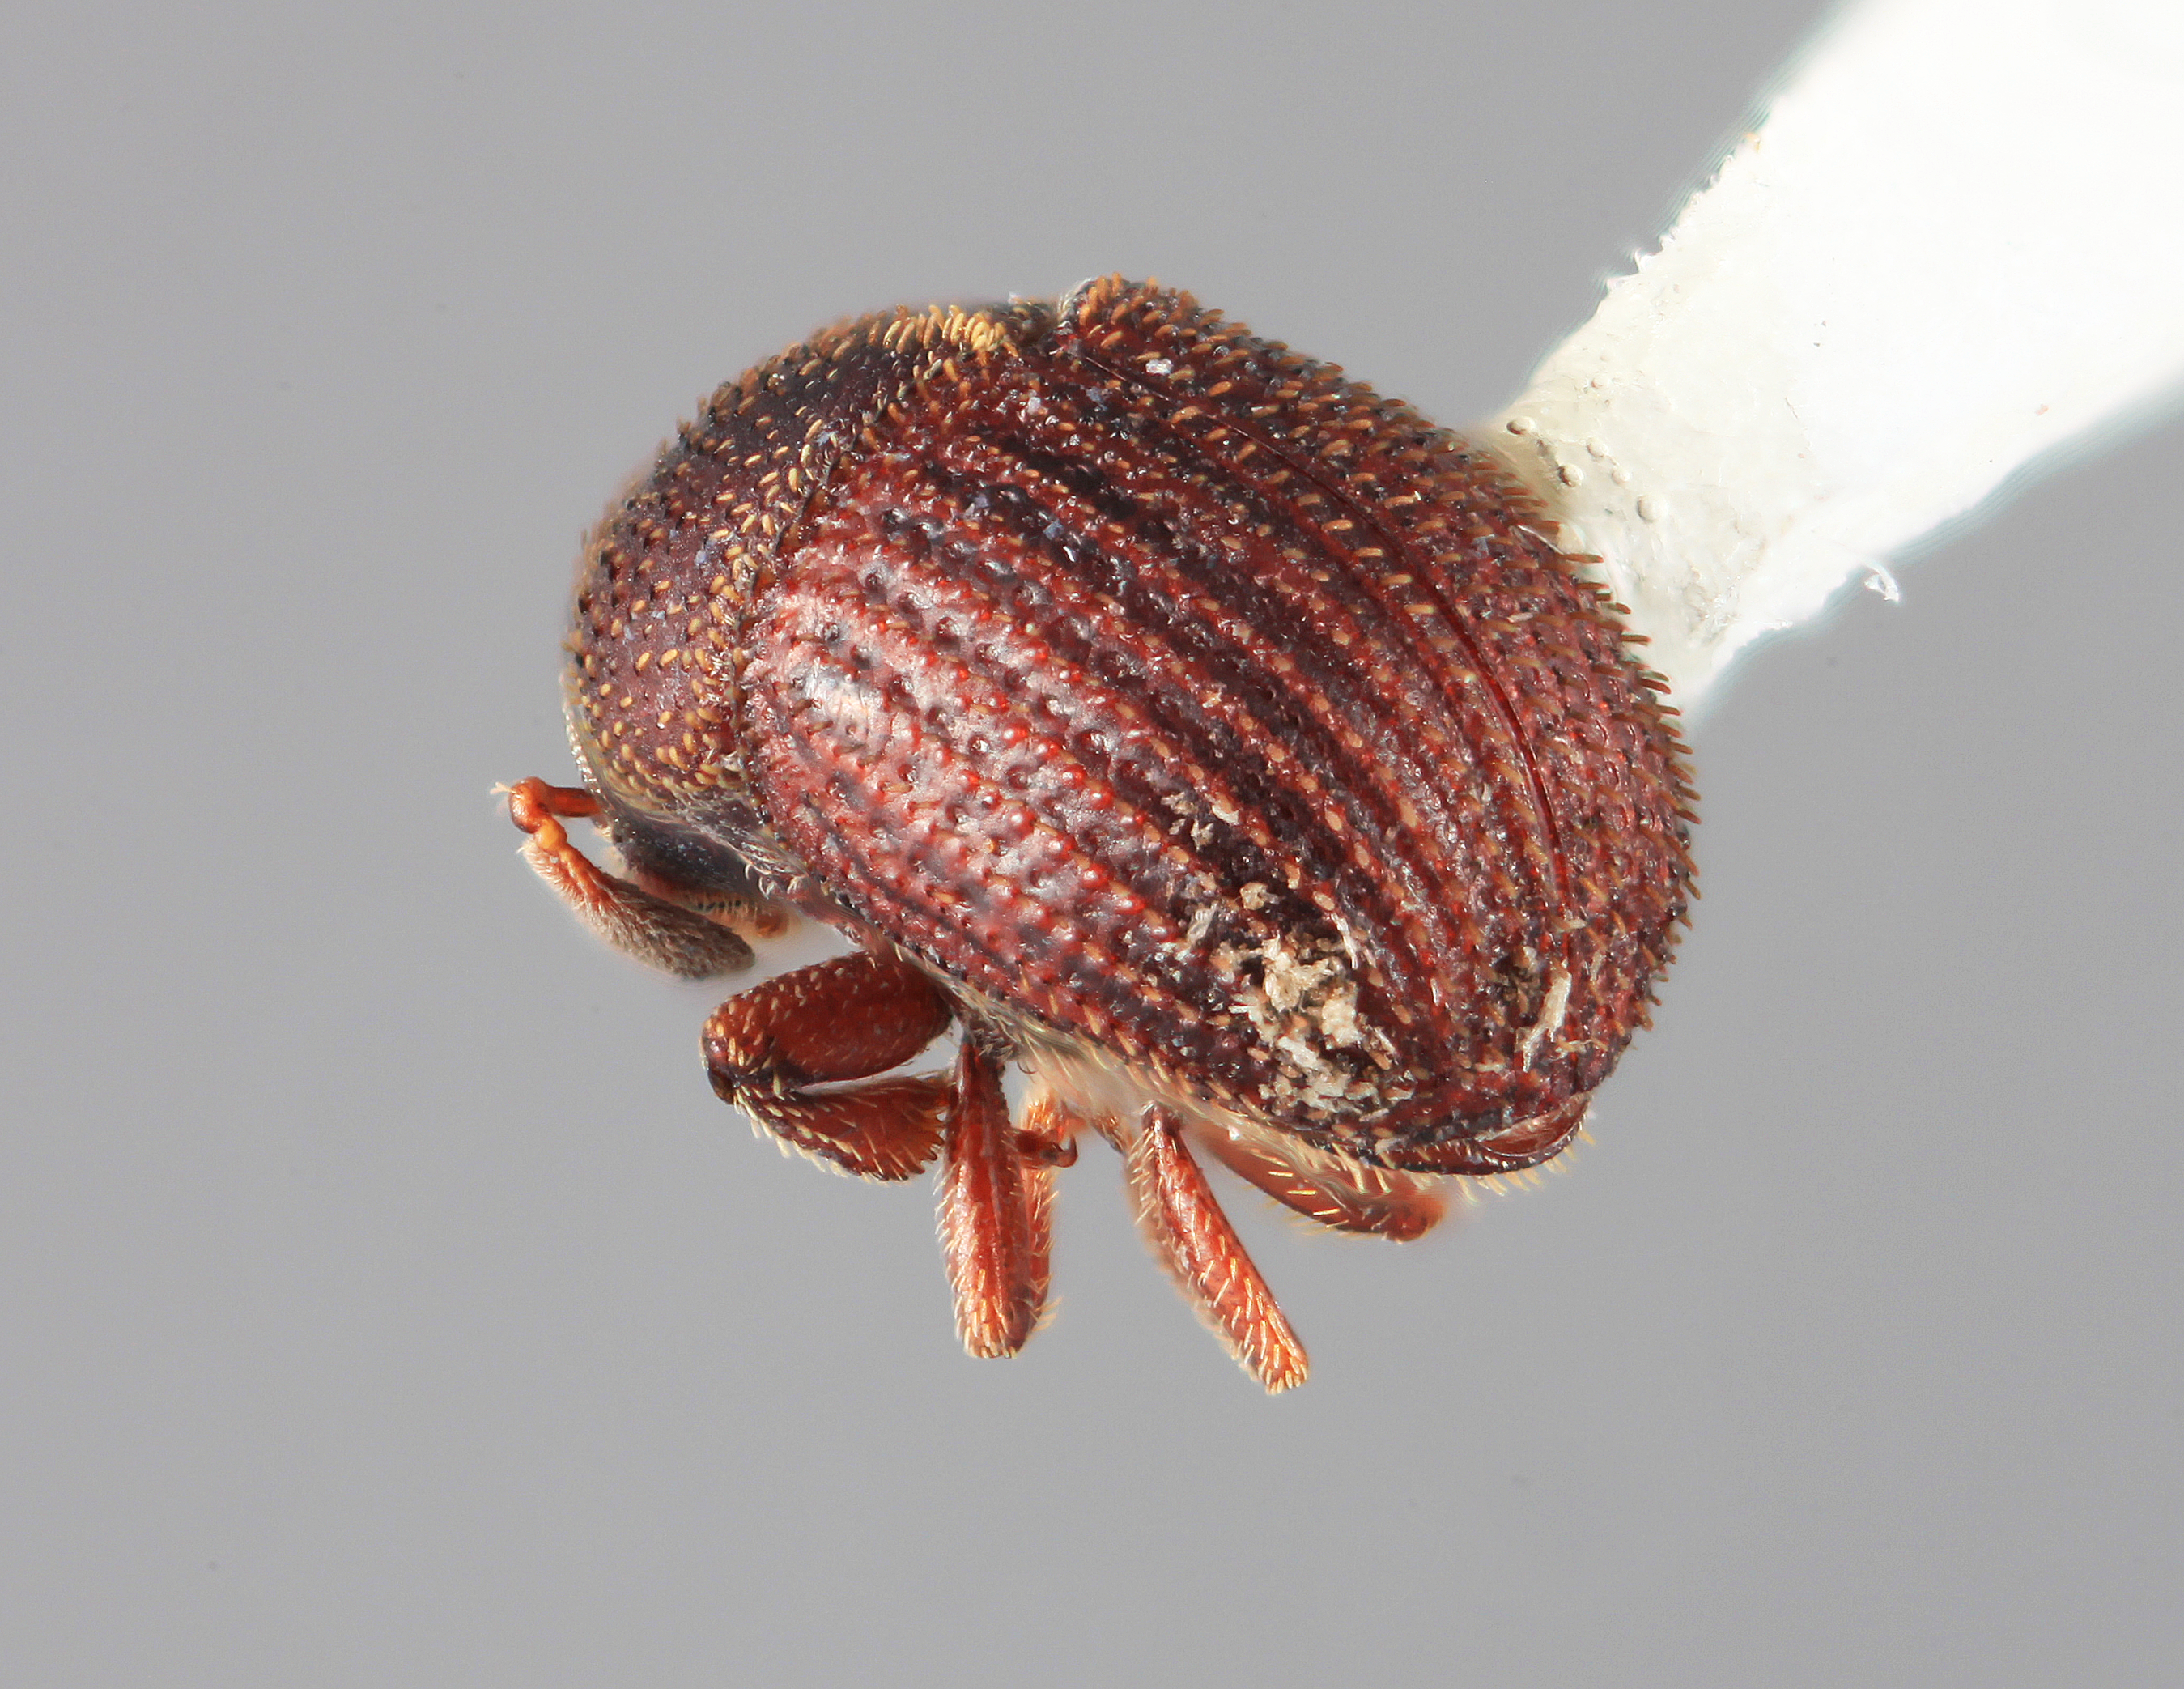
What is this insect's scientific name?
Chramesus impolitus
